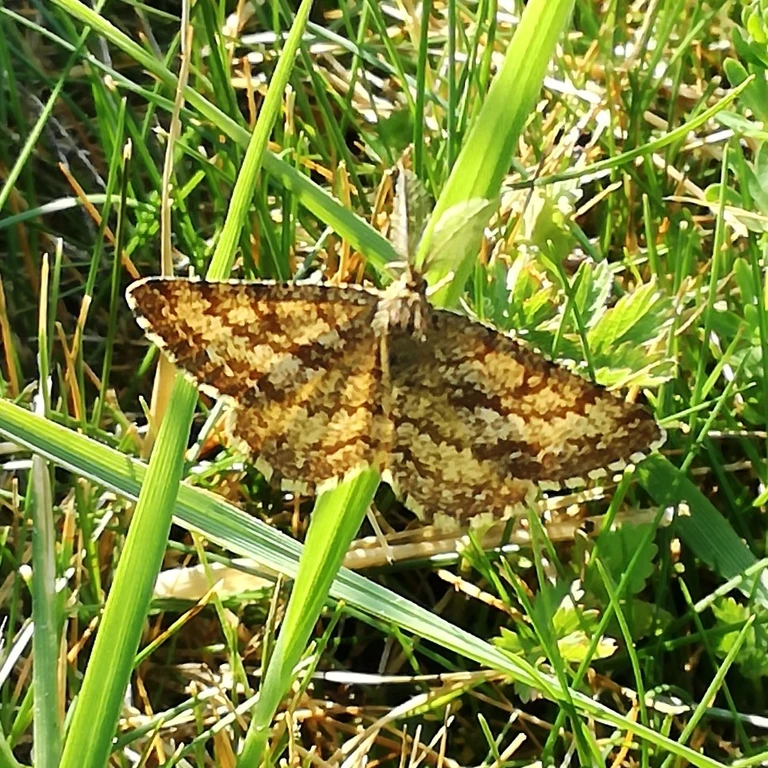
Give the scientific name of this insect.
Ematurga atomaria
